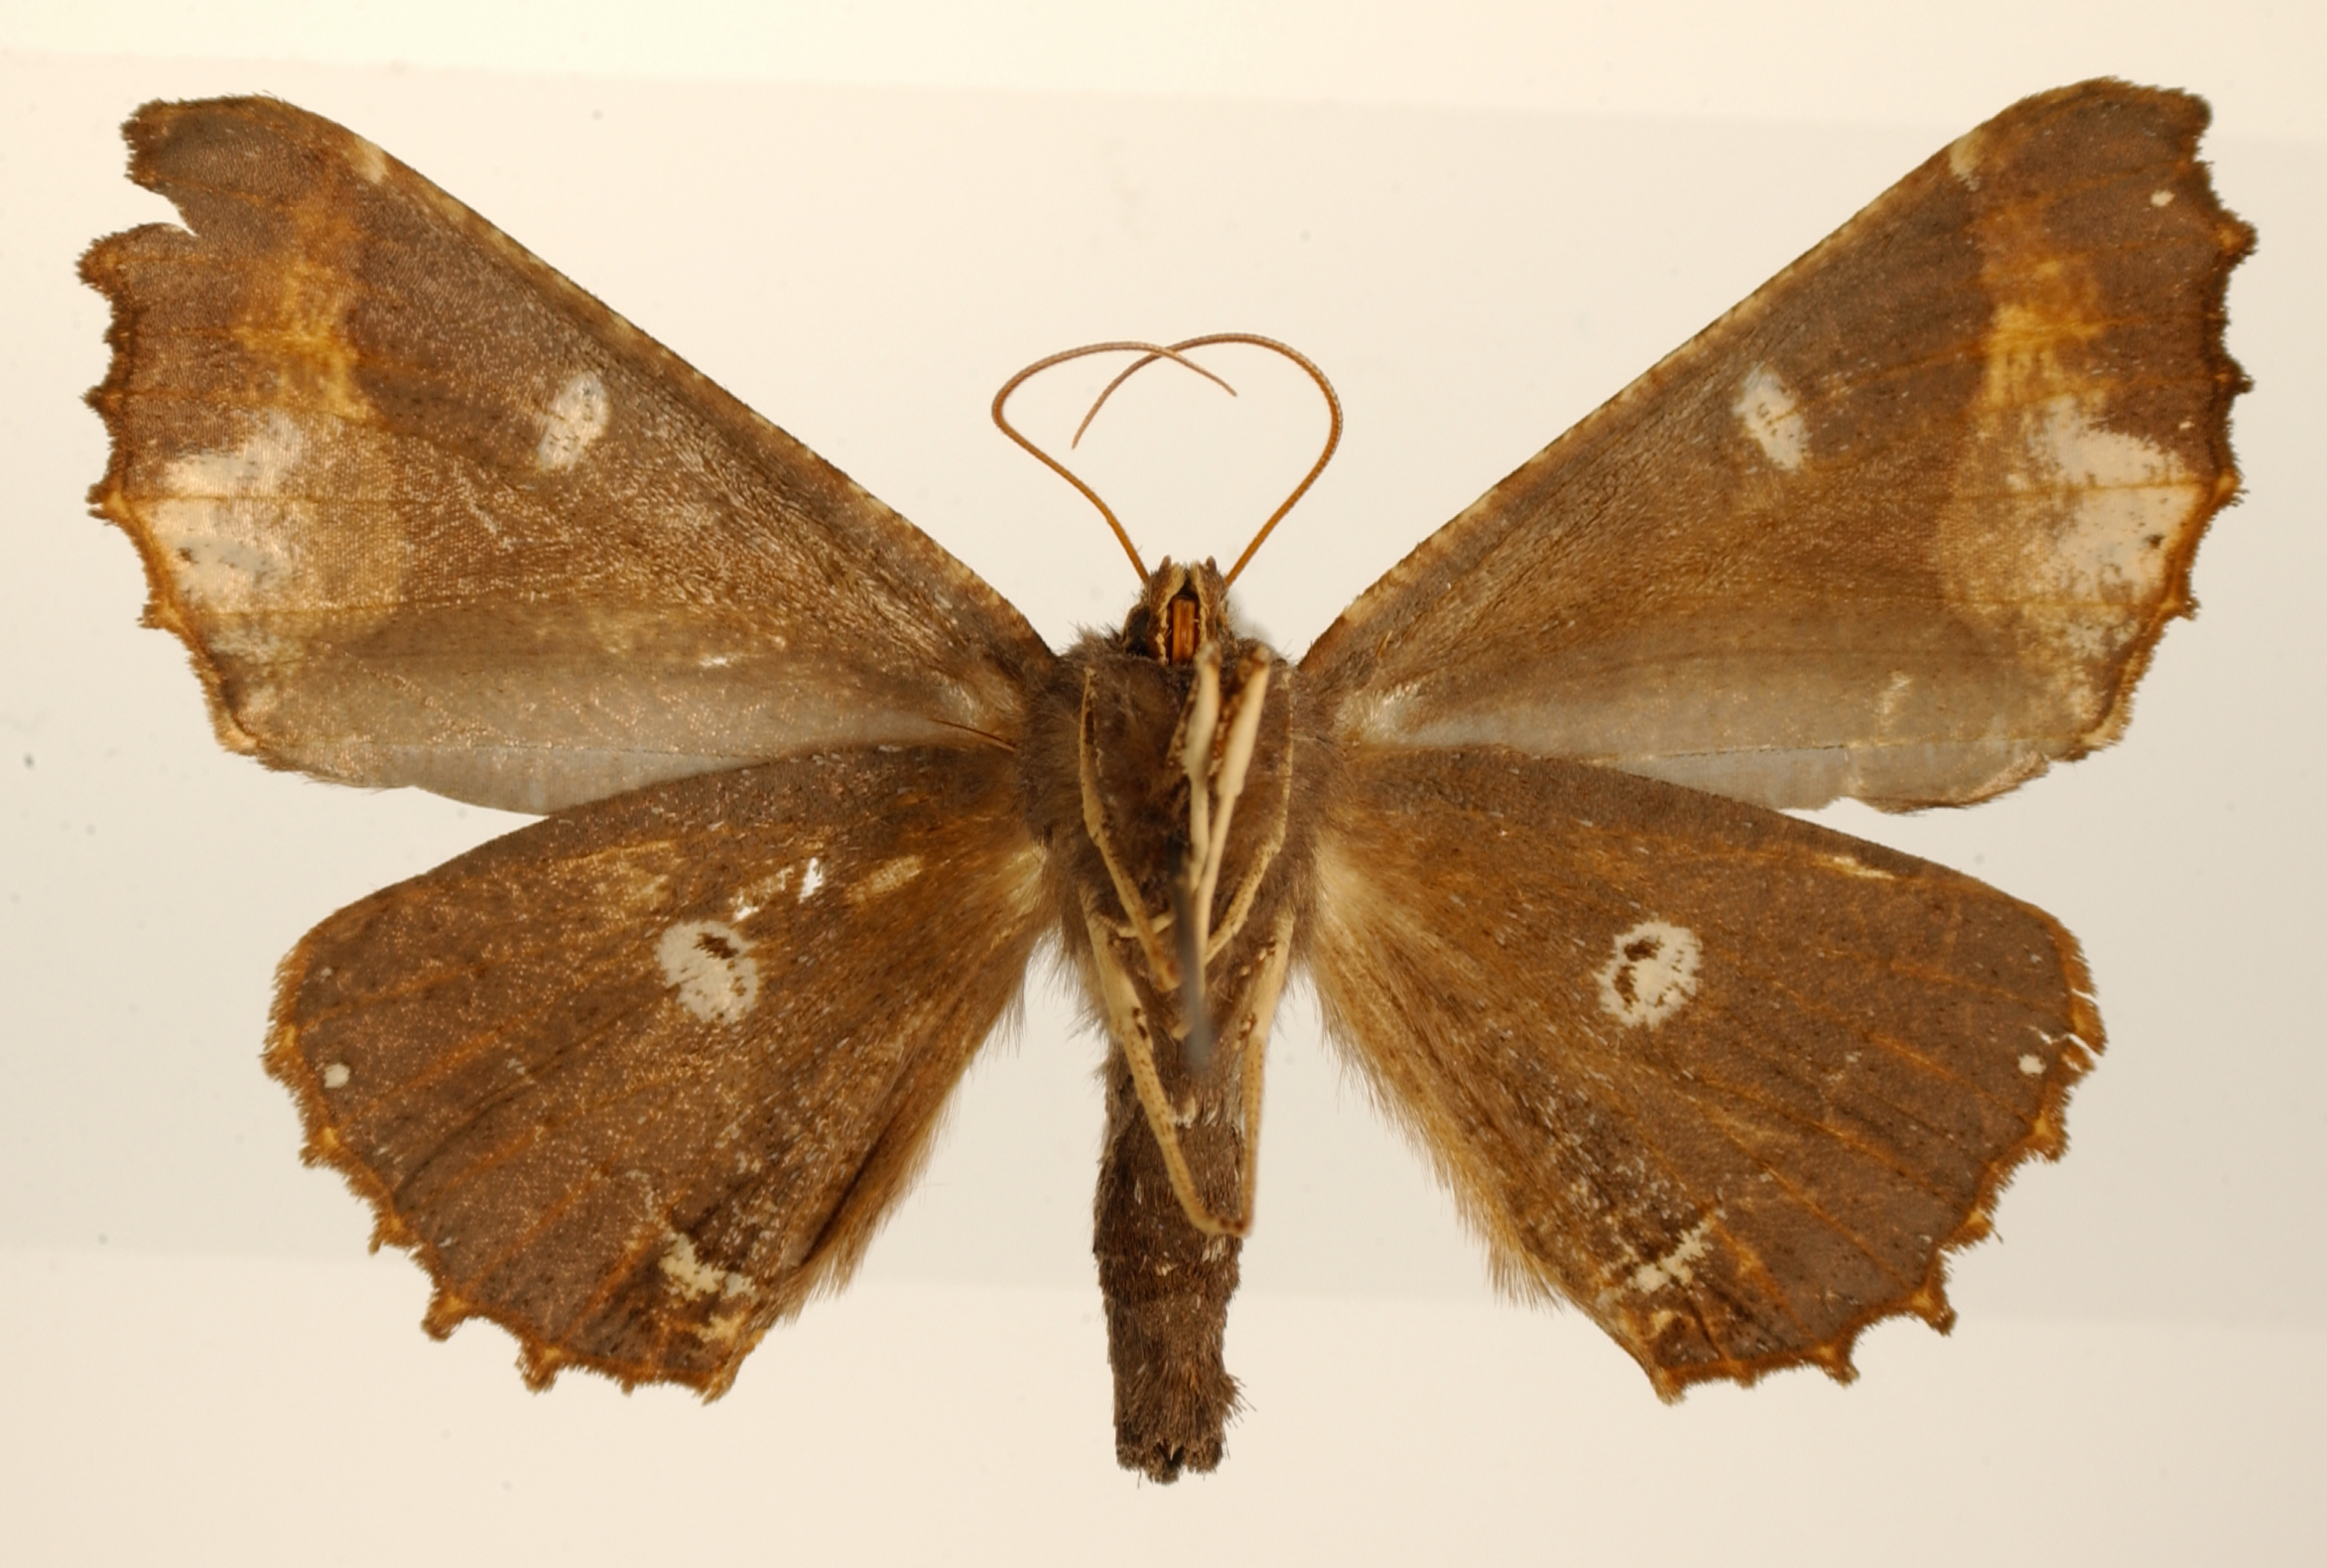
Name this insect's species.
Pero refna
